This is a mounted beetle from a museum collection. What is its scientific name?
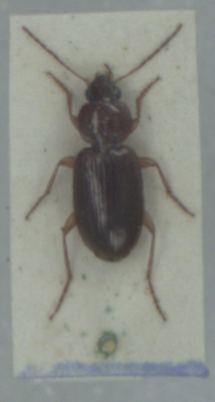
Olisthopus rotundatus
